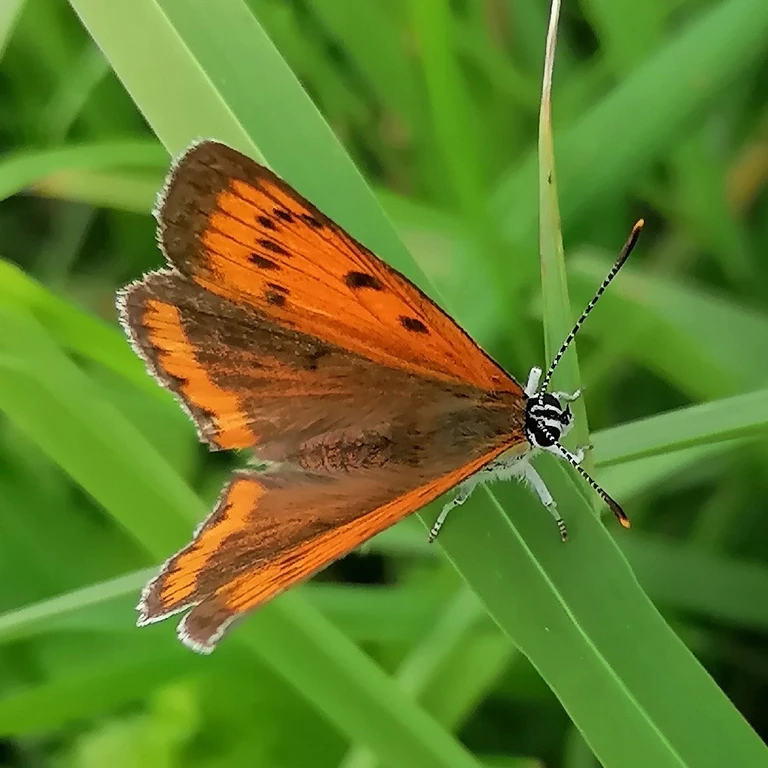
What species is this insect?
Lycaena dispar
